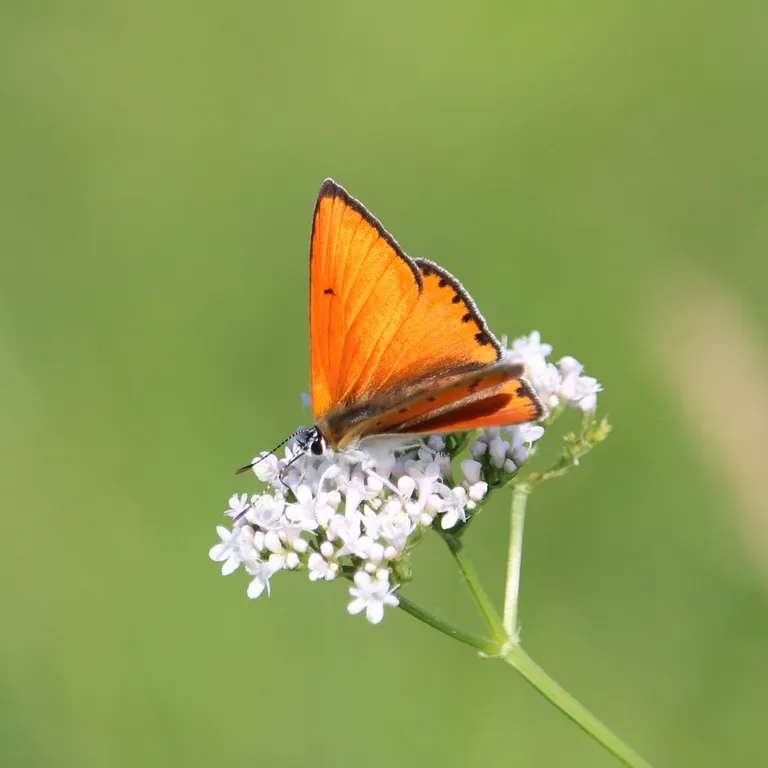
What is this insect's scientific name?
Lycaena dispar
